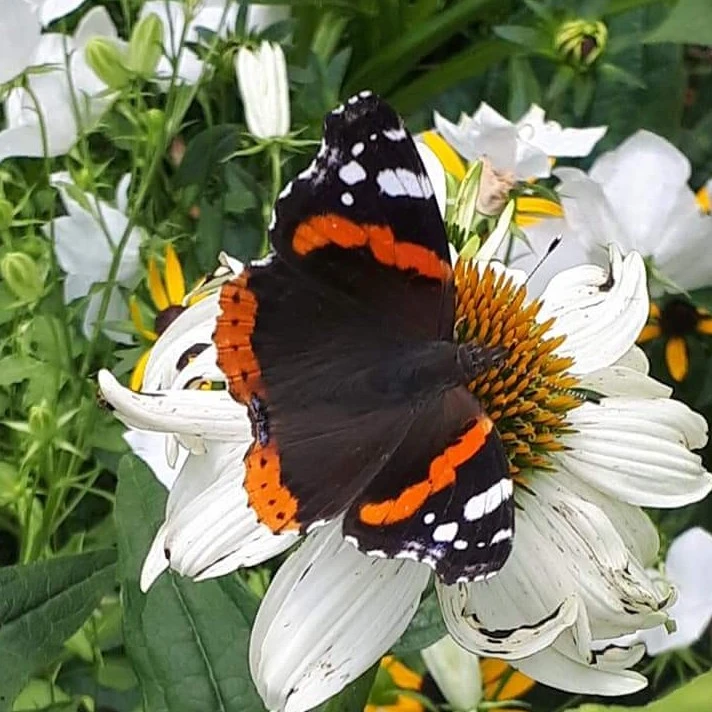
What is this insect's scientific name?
Vanessa atalanta
